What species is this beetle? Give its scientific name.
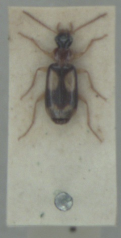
Dromius quadrimaculatus
